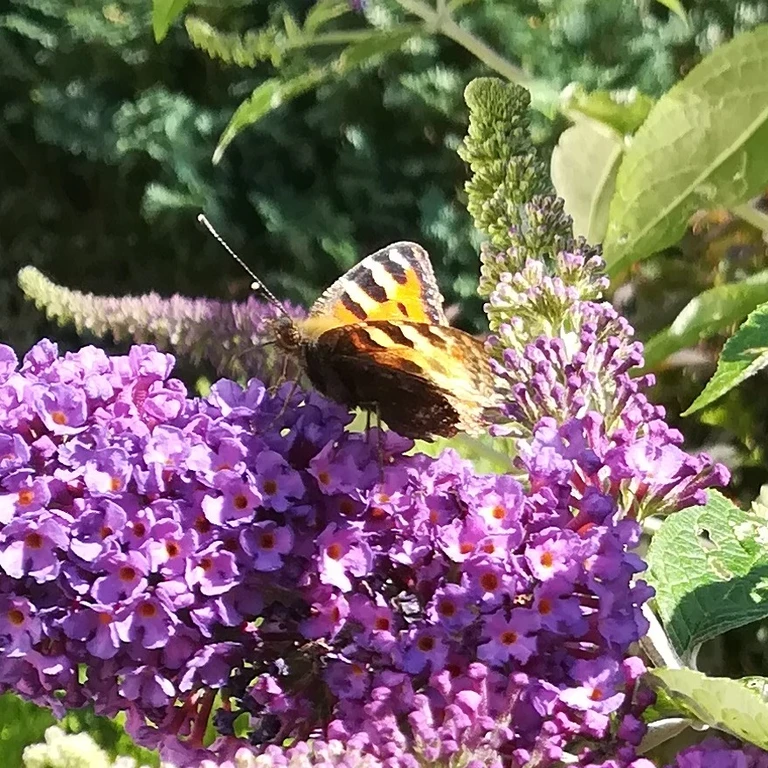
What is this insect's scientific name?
Aglais urticae
